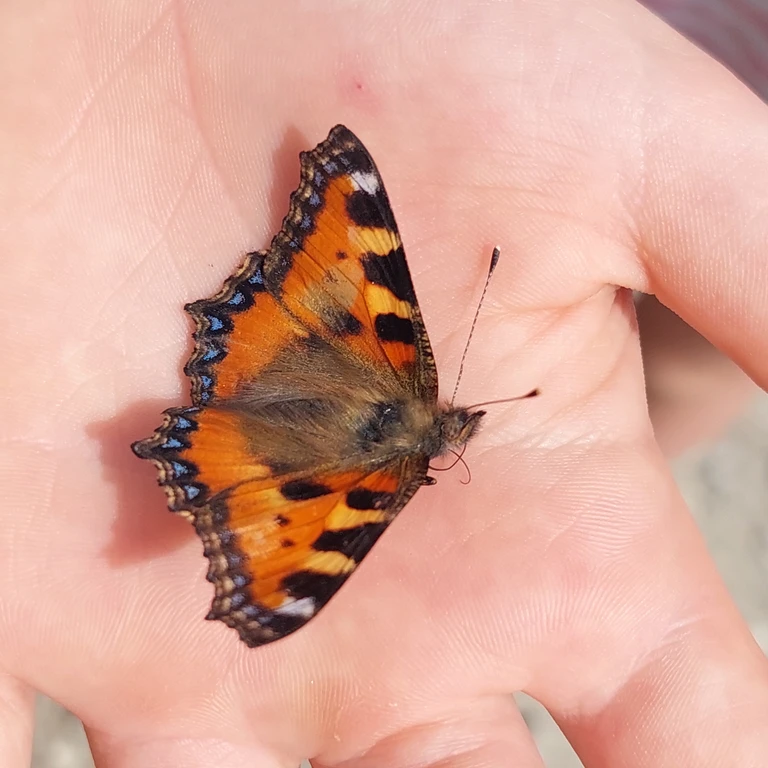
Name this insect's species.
Aglais urticae
